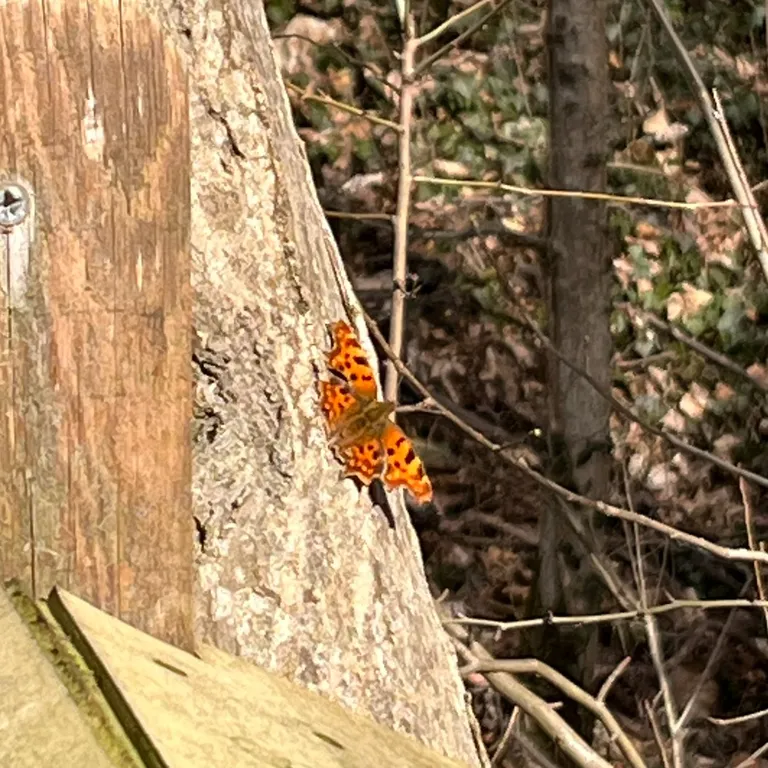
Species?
Polygonia c-album
